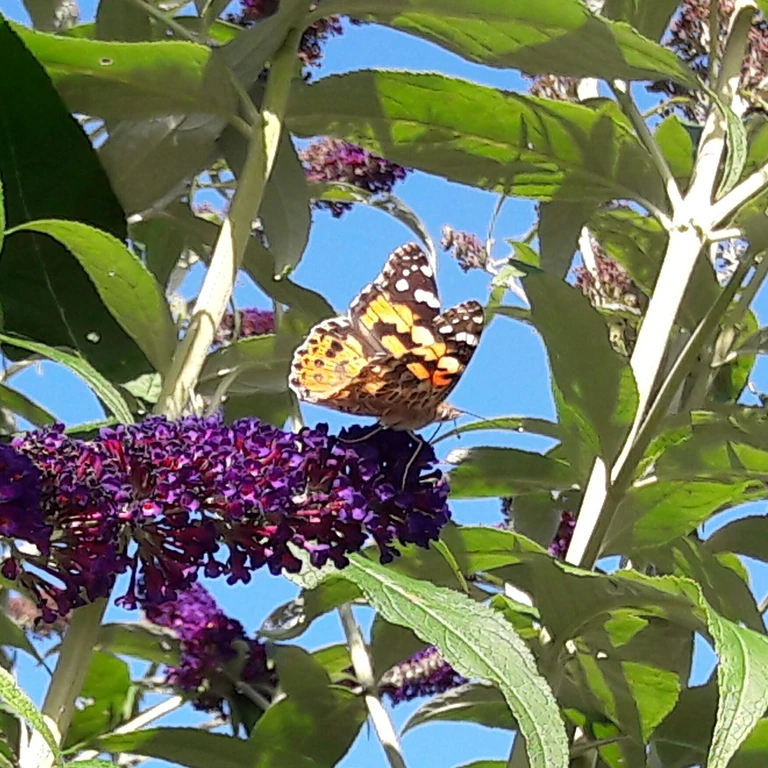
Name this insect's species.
Vanessa cardui
